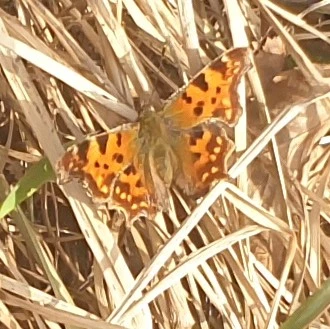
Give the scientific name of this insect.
Polygonia c-album
